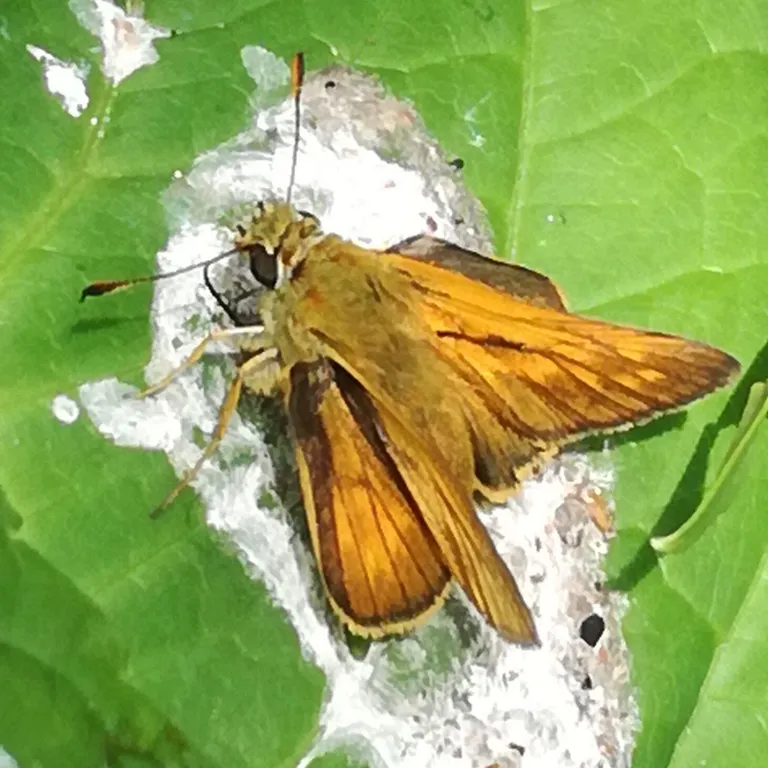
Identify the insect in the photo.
Ochlodes sylvanus (also Ochlodes venata)
